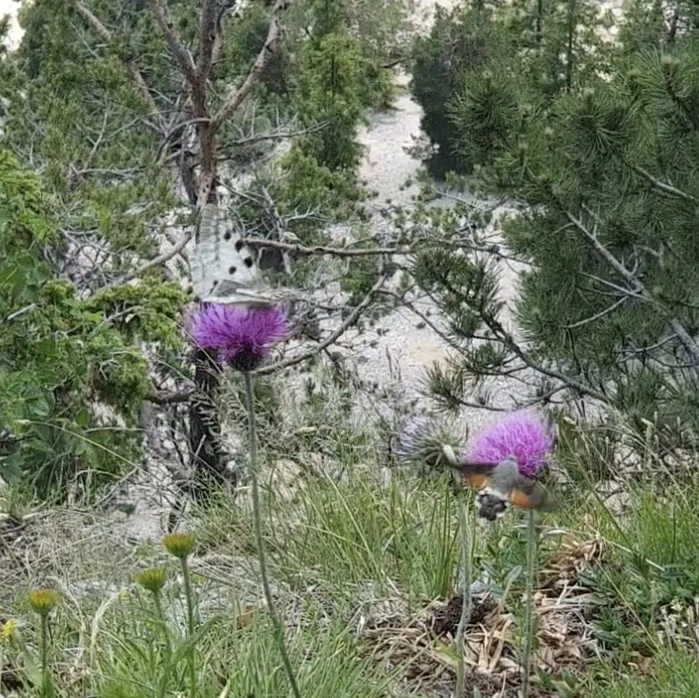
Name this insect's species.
Macroglossum stellatarum
